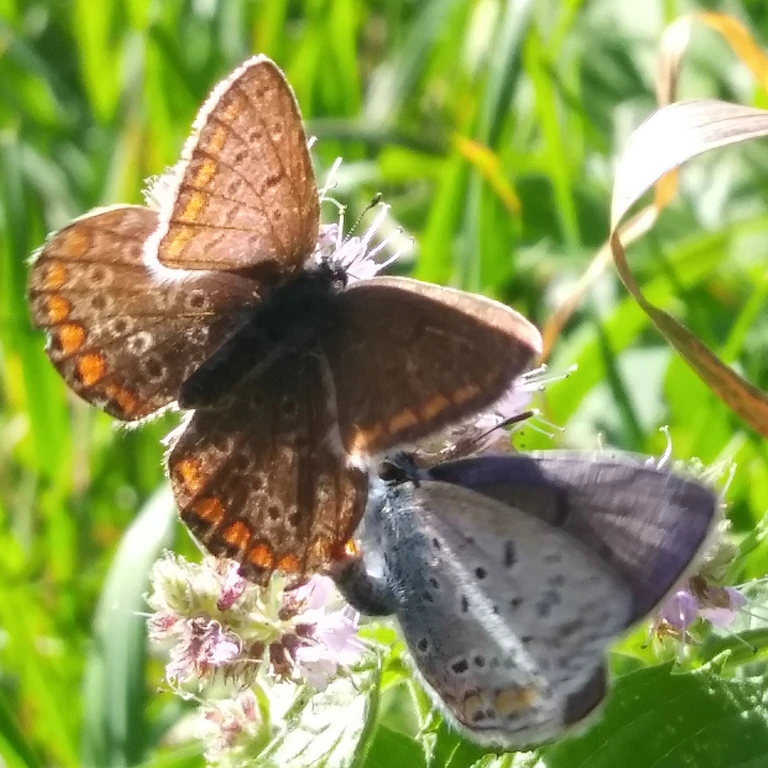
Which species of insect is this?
Polyommatus icarus
